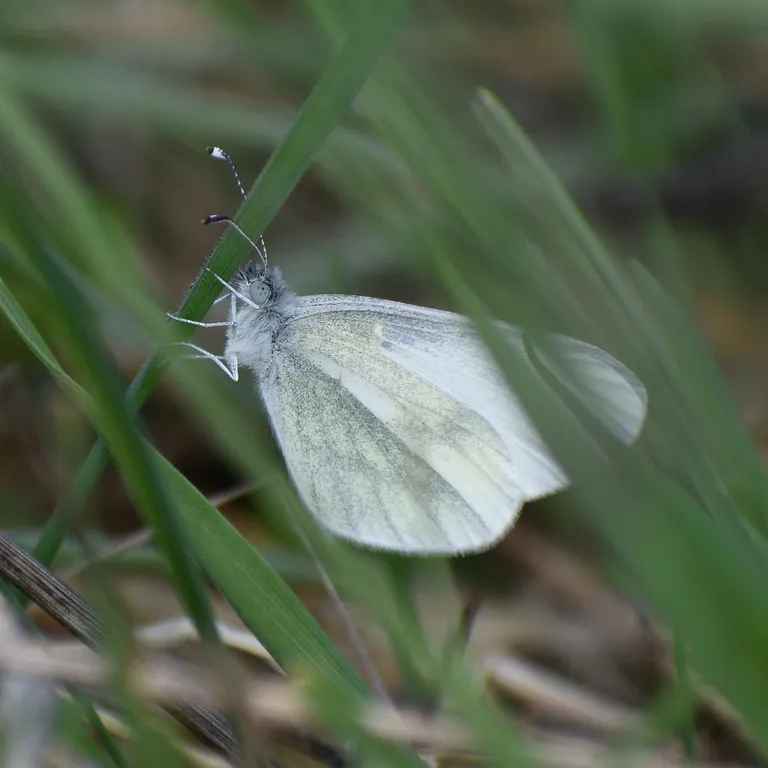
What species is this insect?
Leptidea sinapis/juvernica
